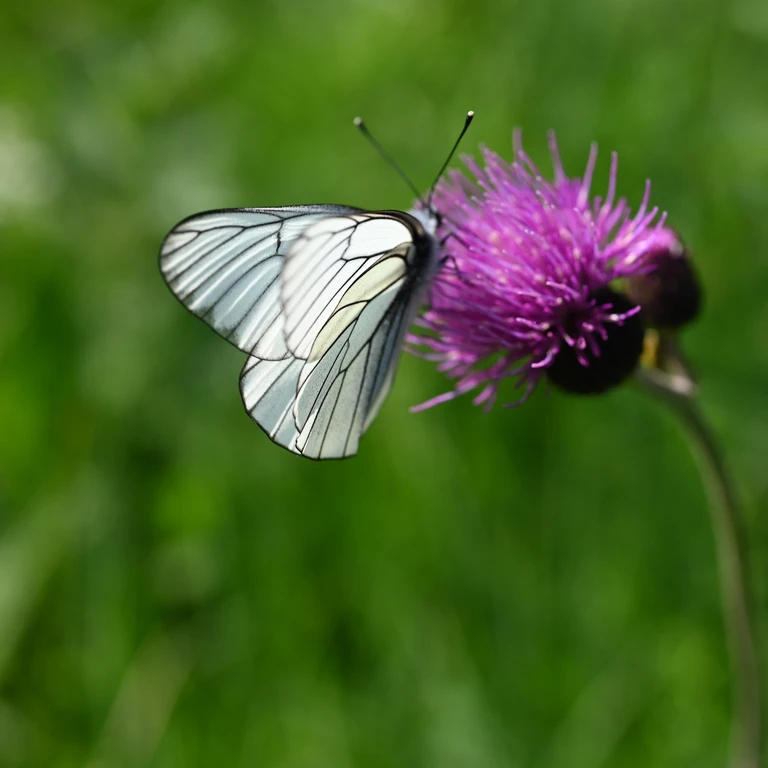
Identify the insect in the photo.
Aporia crataegi
